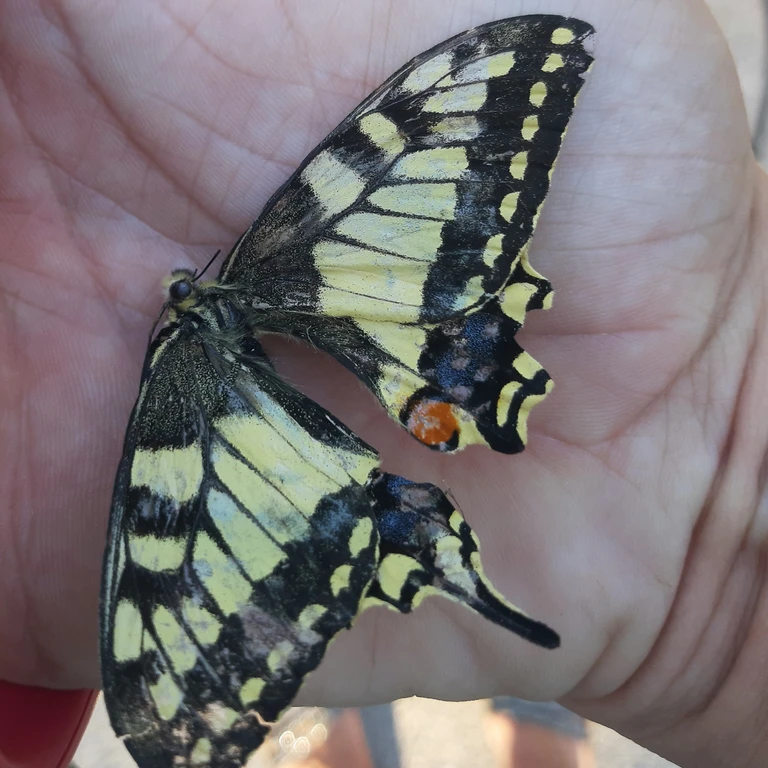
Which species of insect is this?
Papilio machaon
